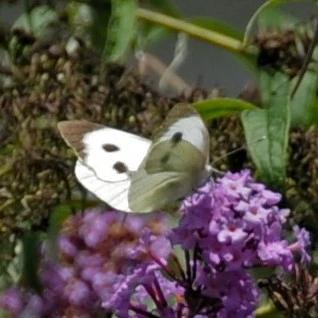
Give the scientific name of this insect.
Pieris brassicae
